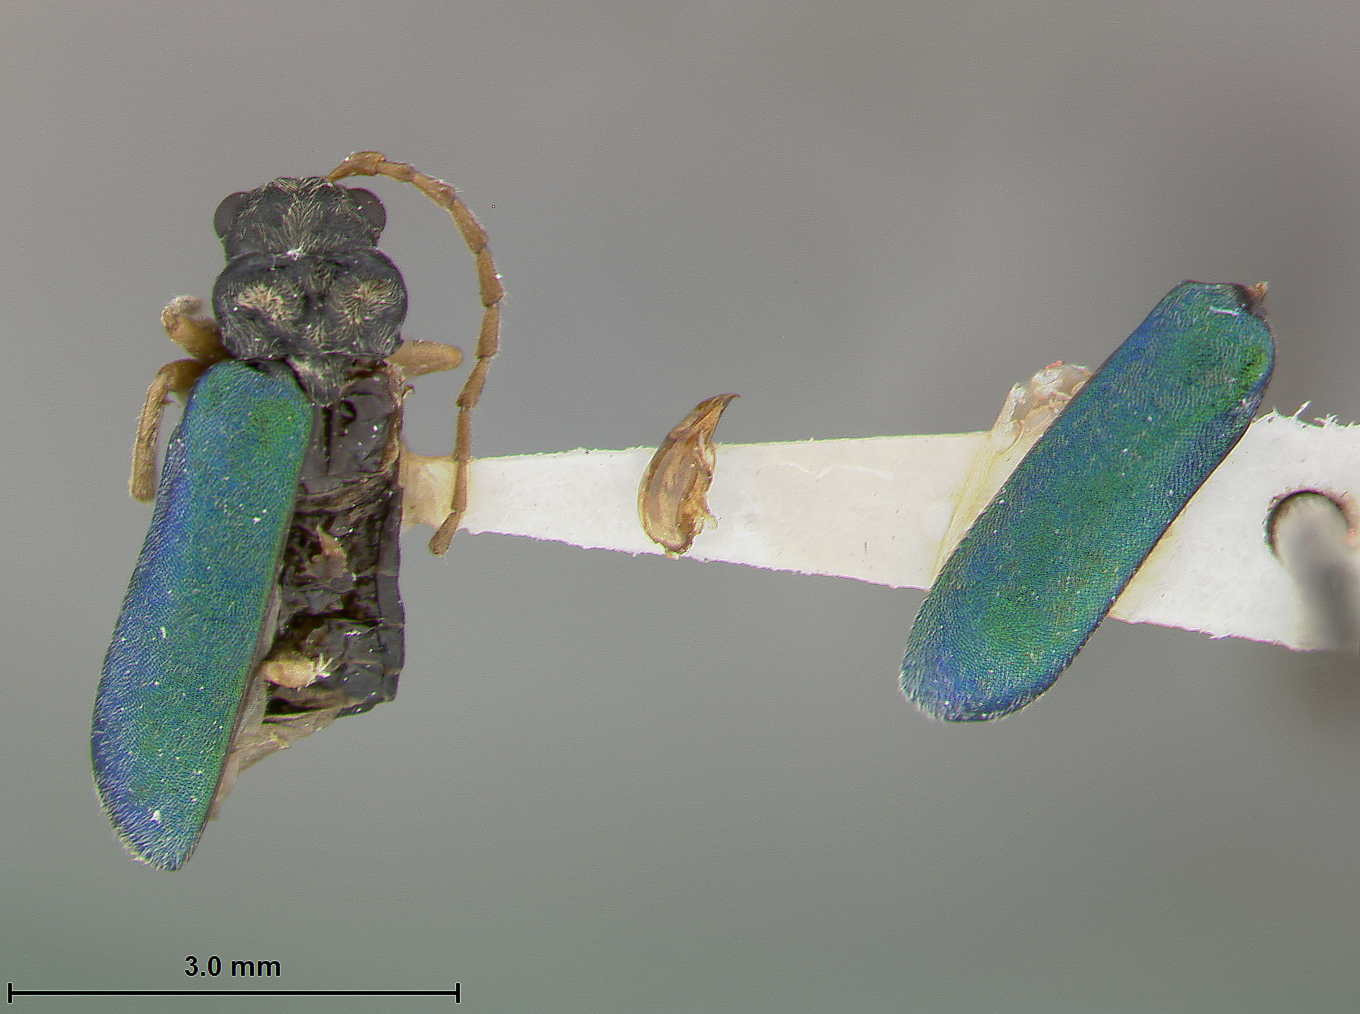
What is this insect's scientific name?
Apophylia trochanterina
